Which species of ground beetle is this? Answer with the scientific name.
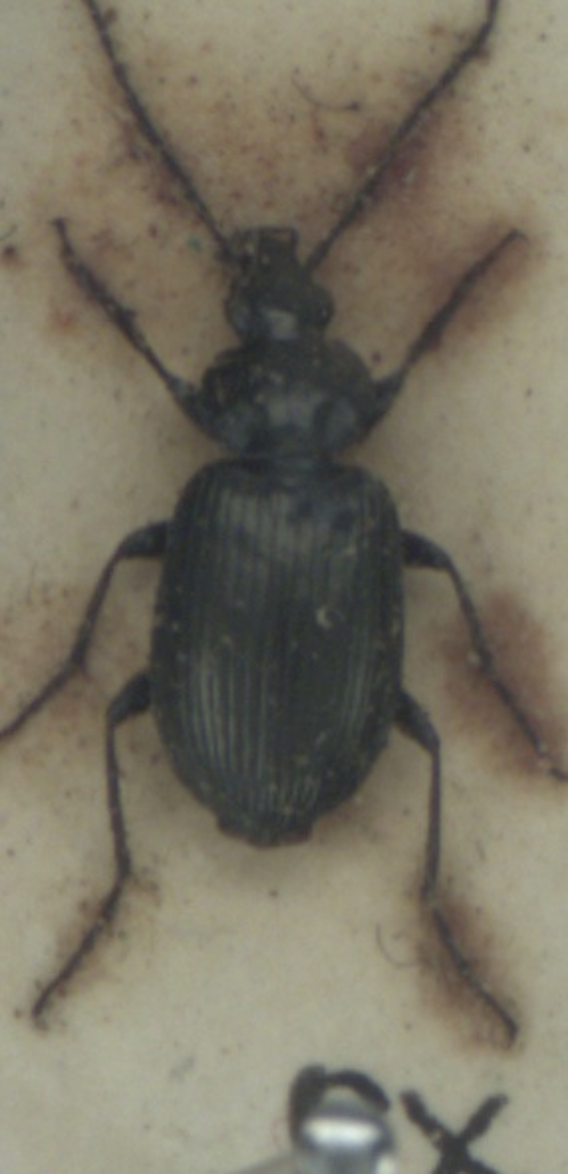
Agonum viduum
